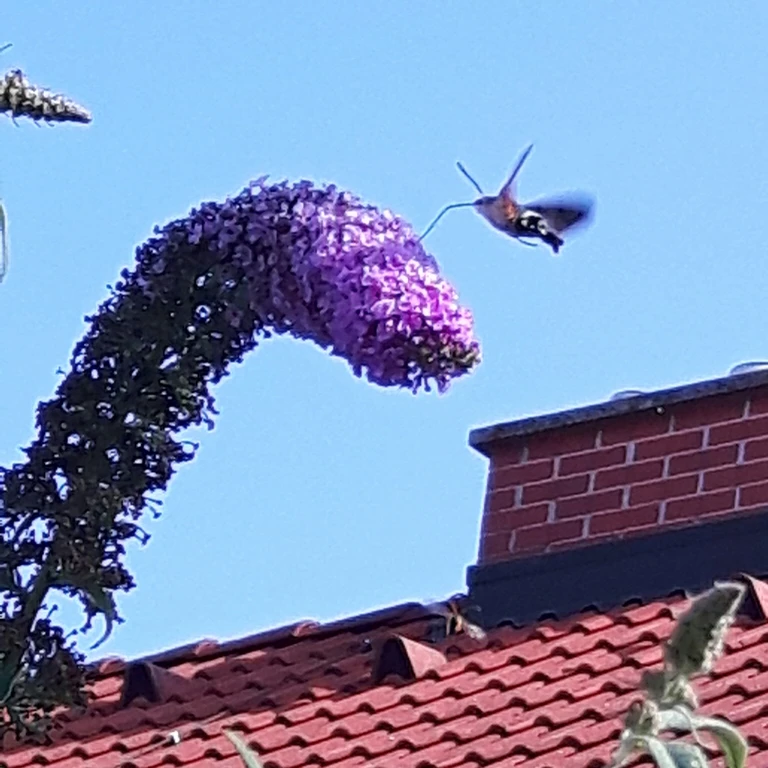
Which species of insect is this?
Macroglossum stellatarum
